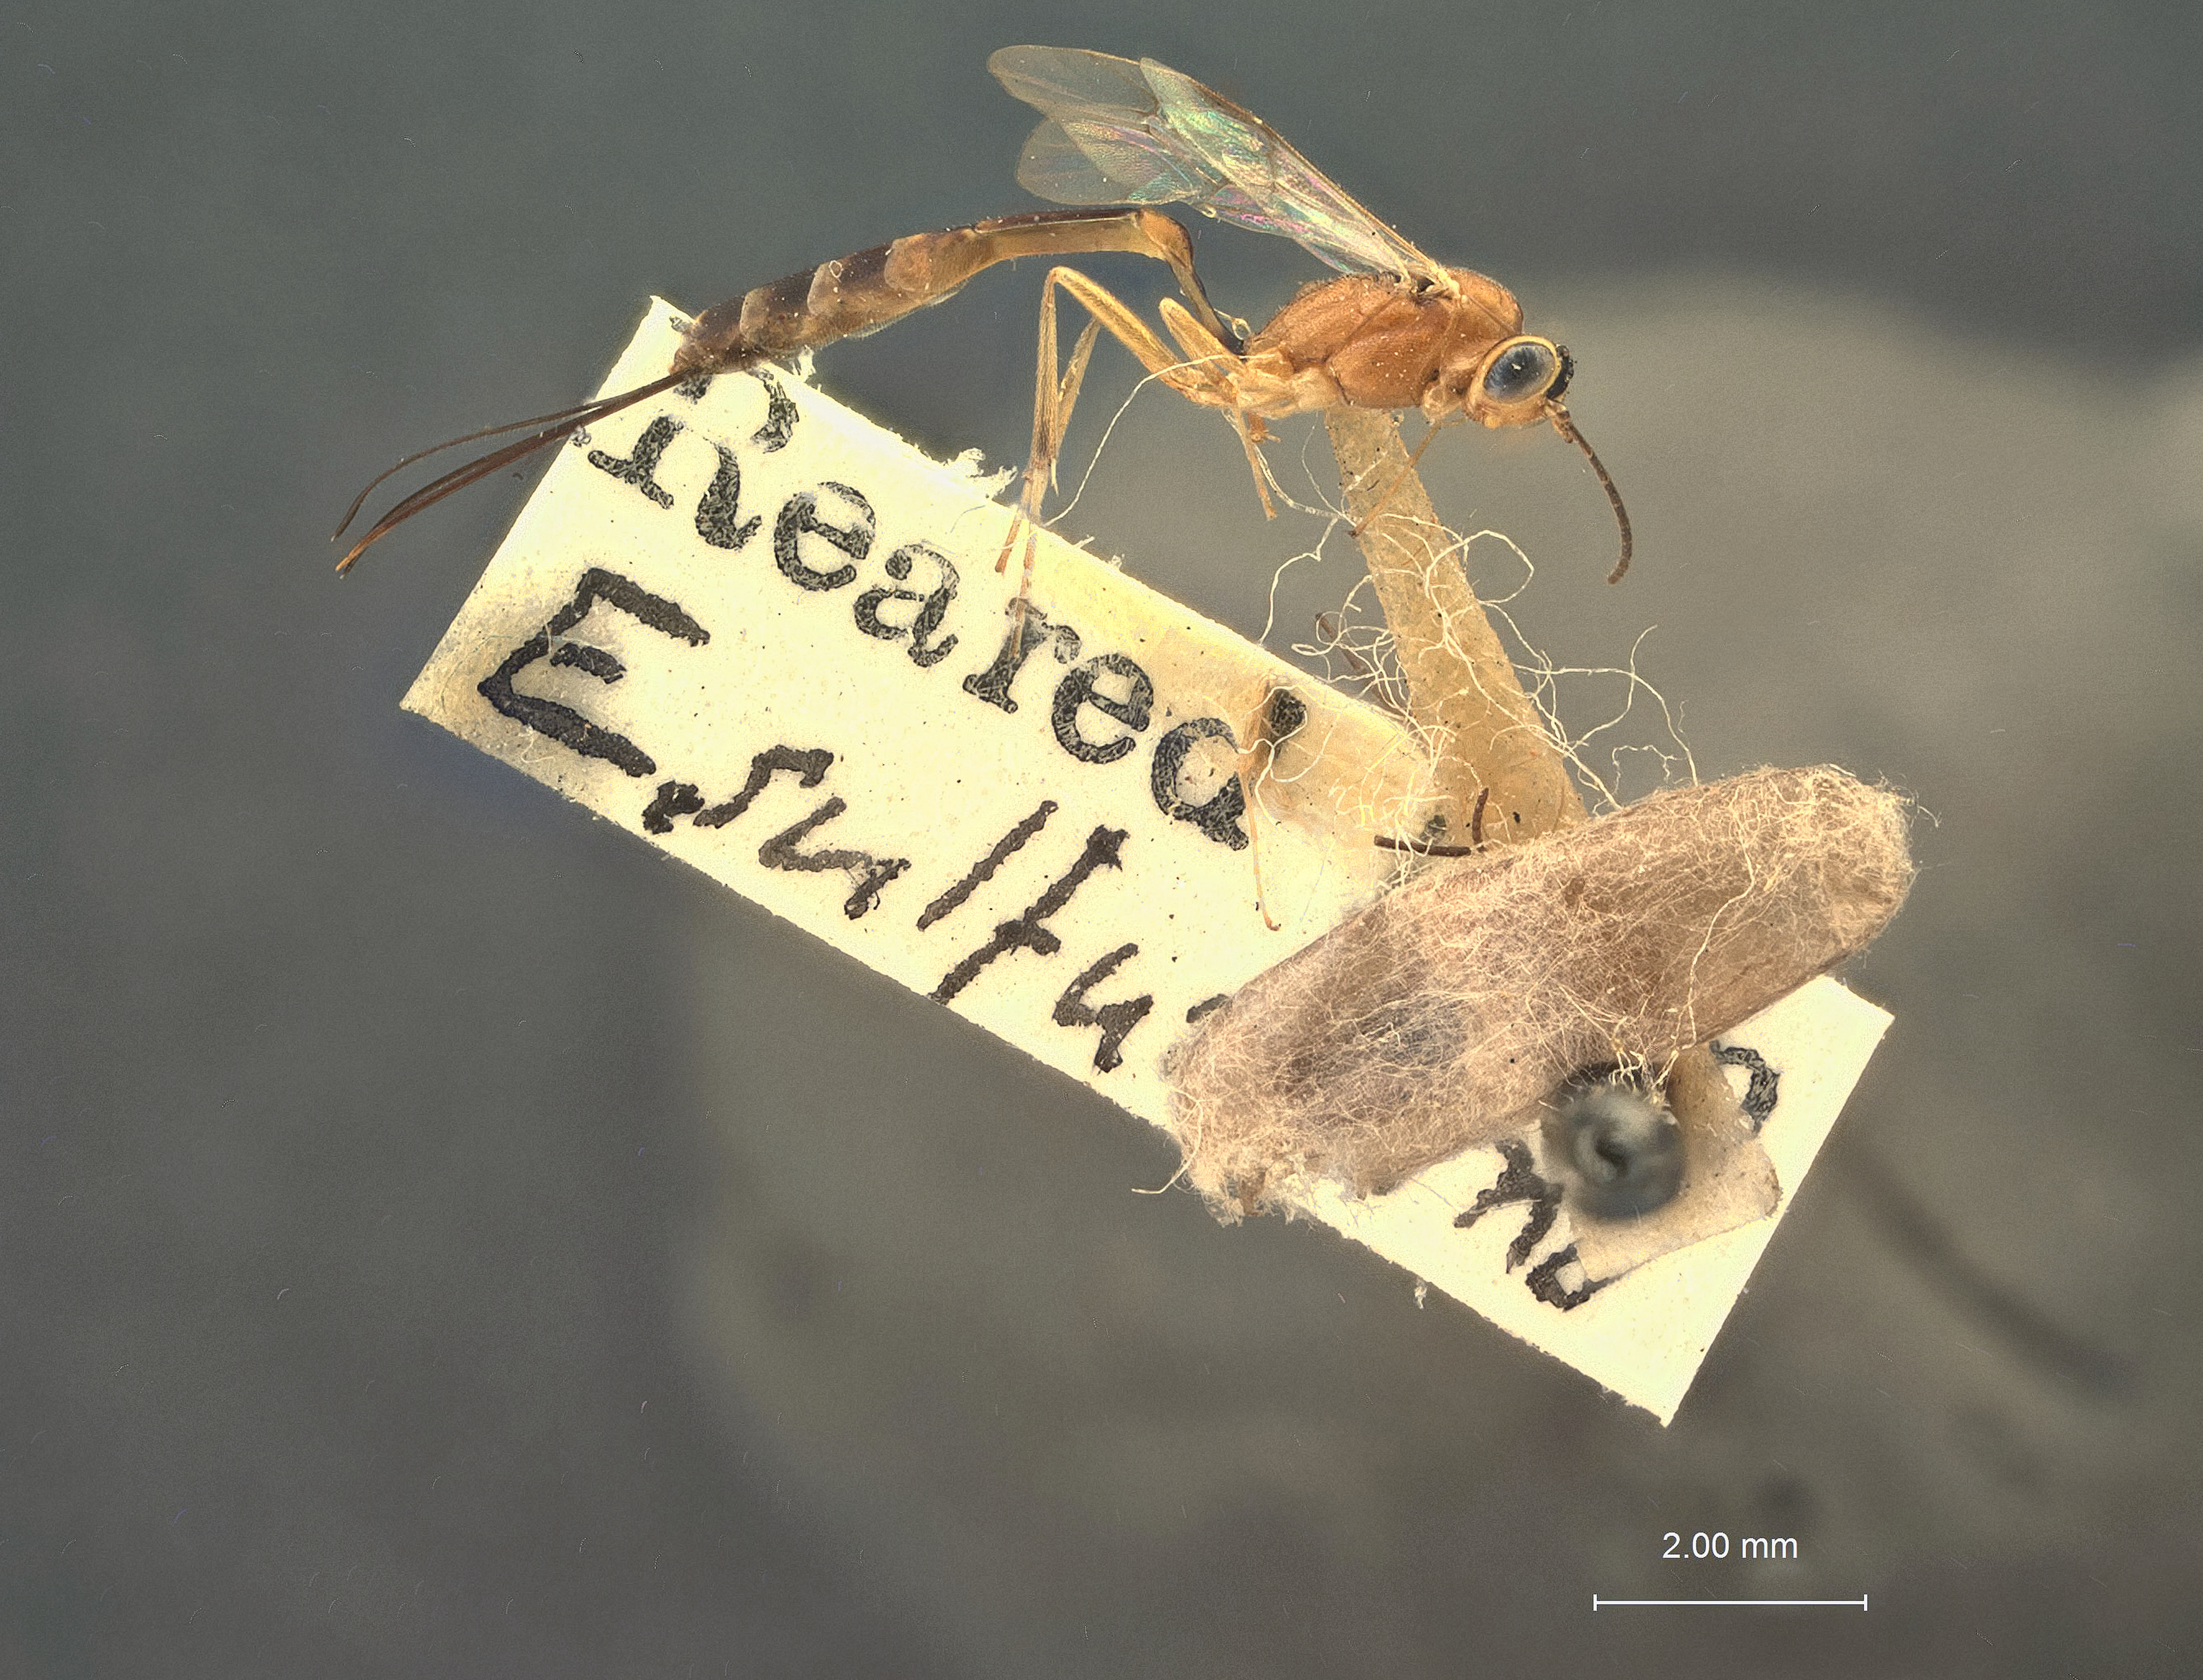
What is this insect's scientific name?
Cremastus tortricidis
